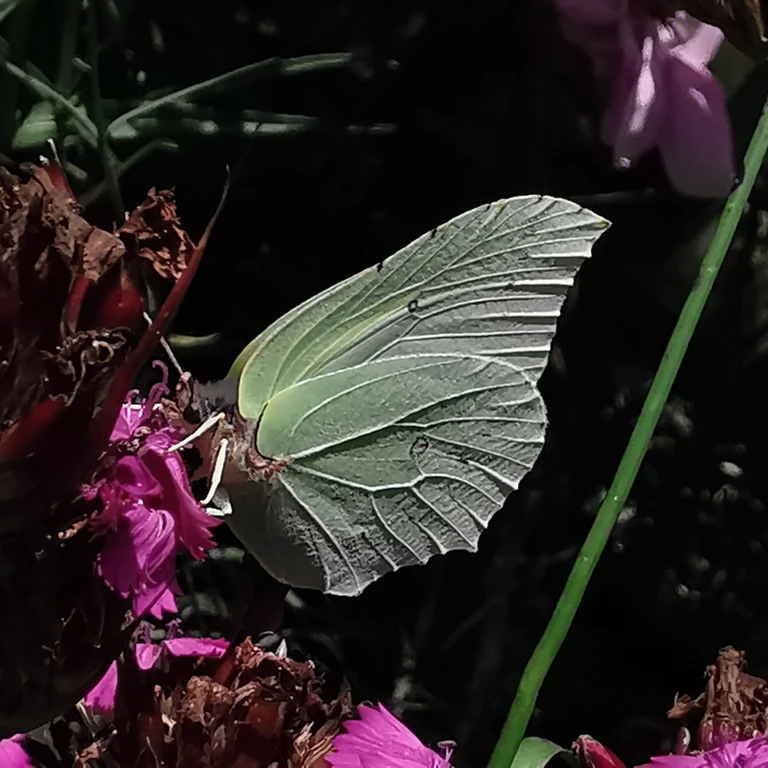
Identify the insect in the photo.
Gonepteryx rhamni
